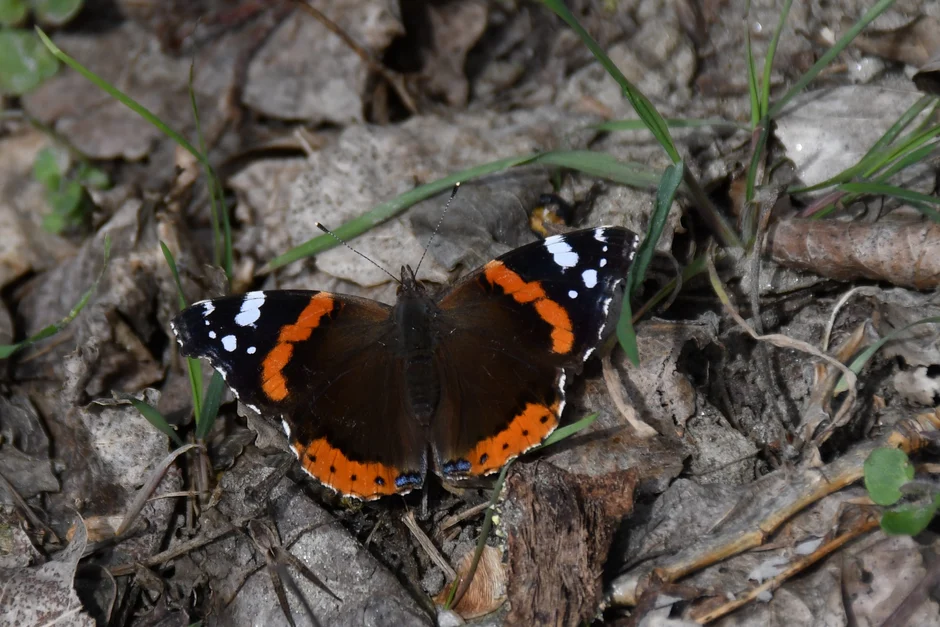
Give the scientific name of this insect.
Vanessa atalanta
